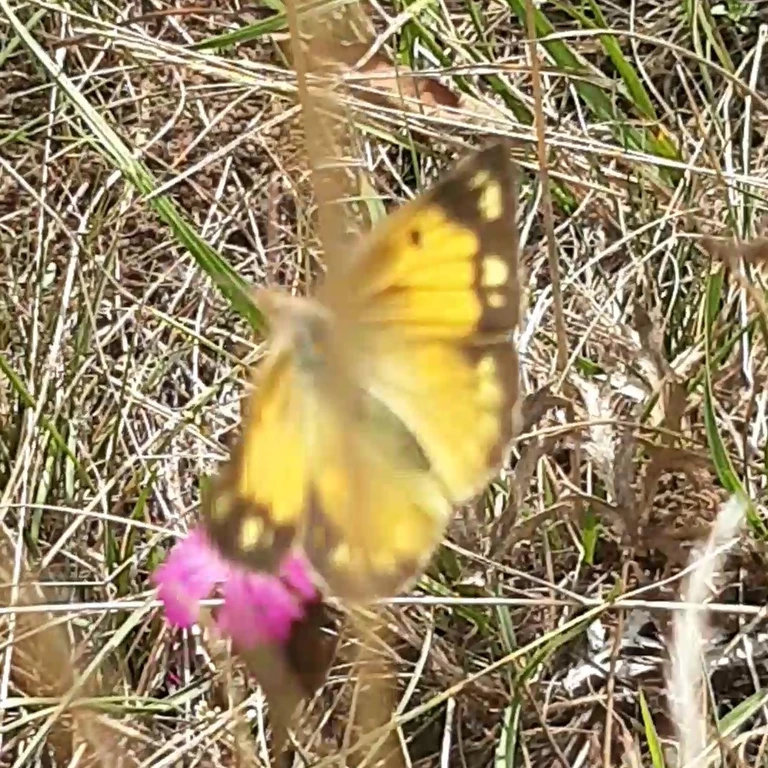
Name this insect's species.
Colias croceus
